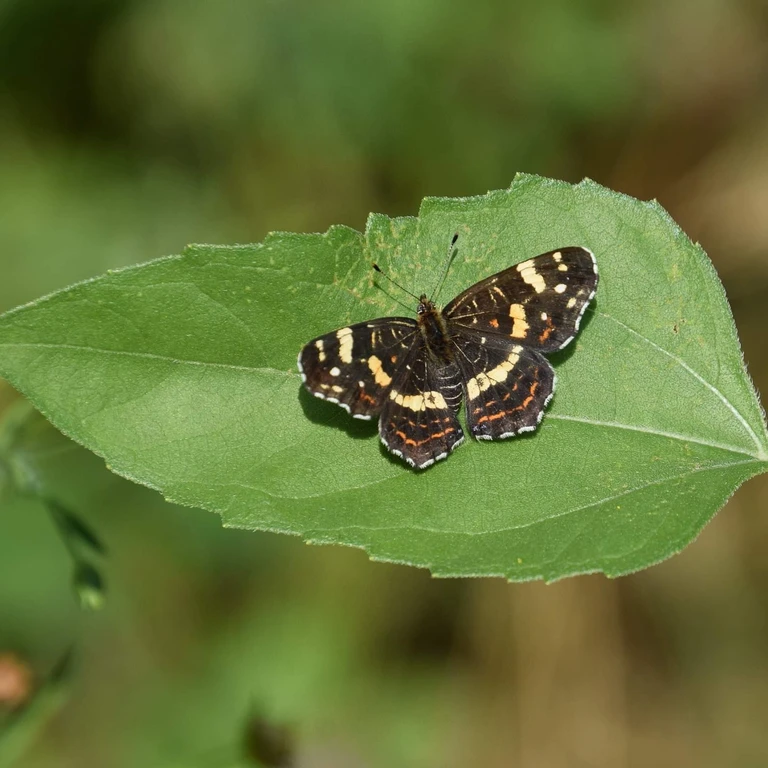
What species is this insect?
Araschnia levana
